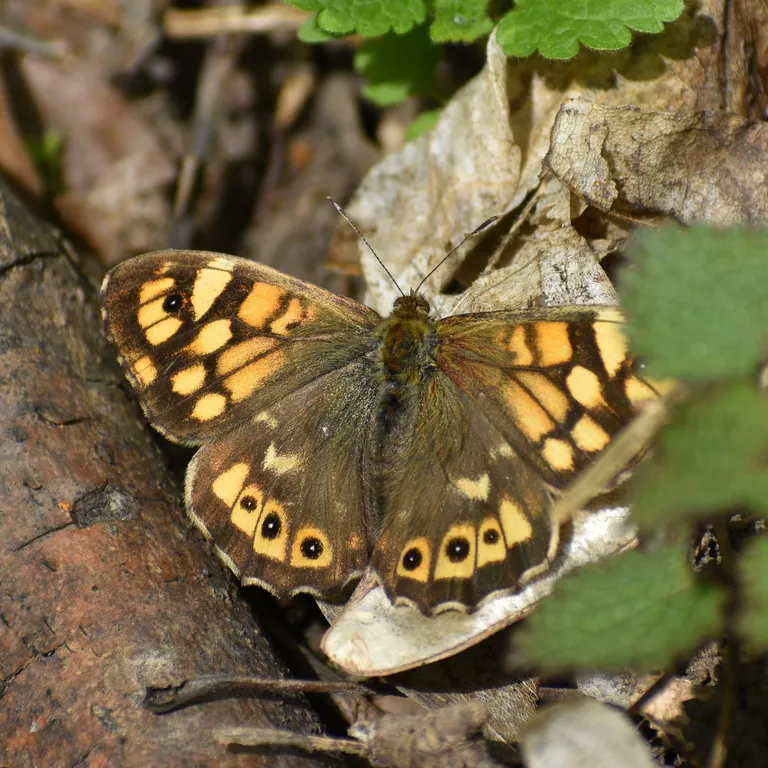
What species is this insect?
Pararge aegeria
